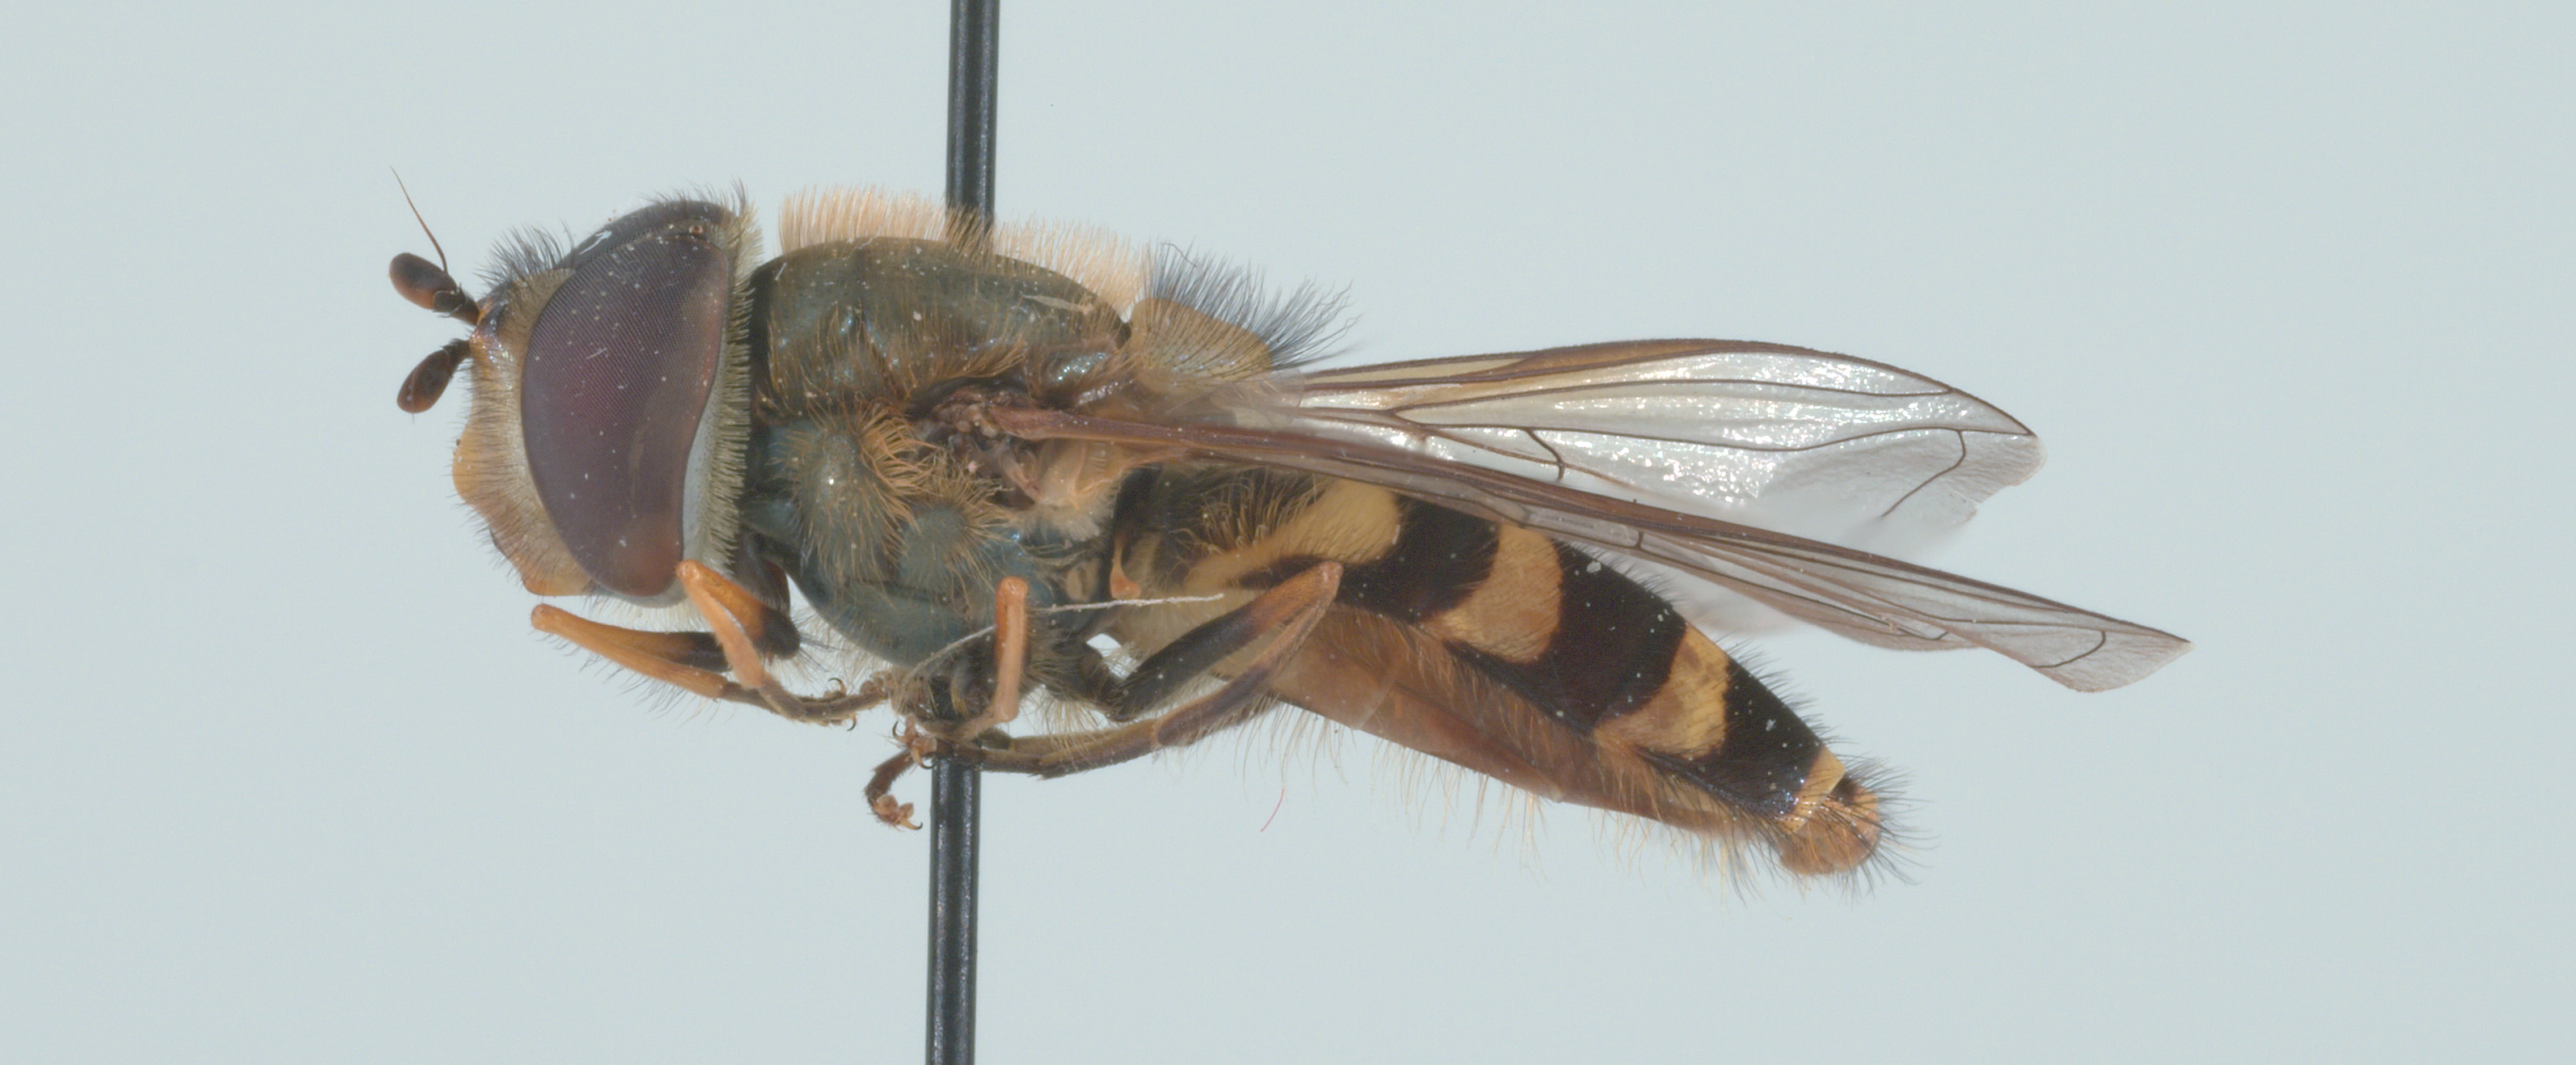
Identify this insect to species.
Syrphus torvus
